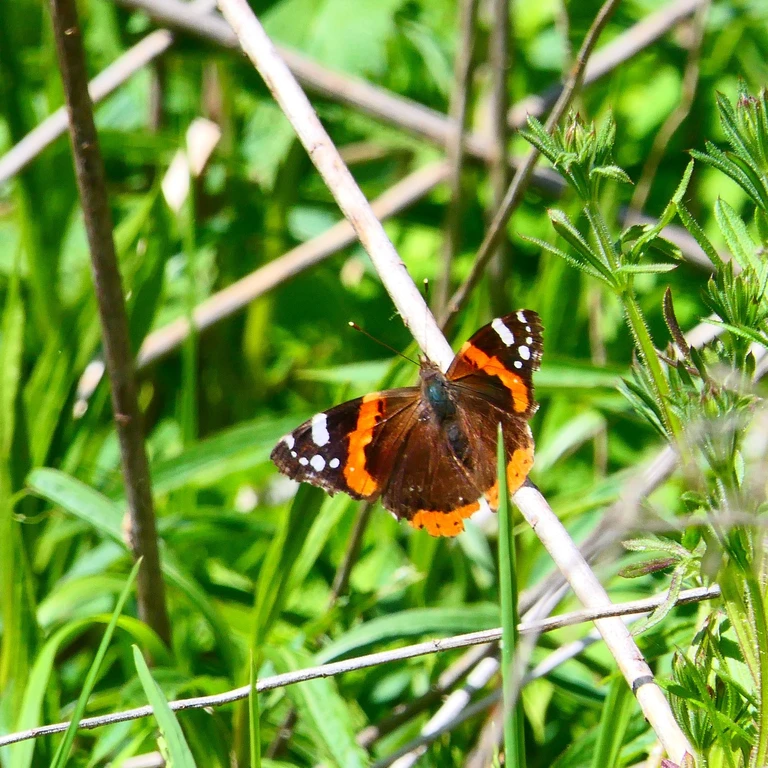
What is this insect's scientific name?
Vanessa atalanta
